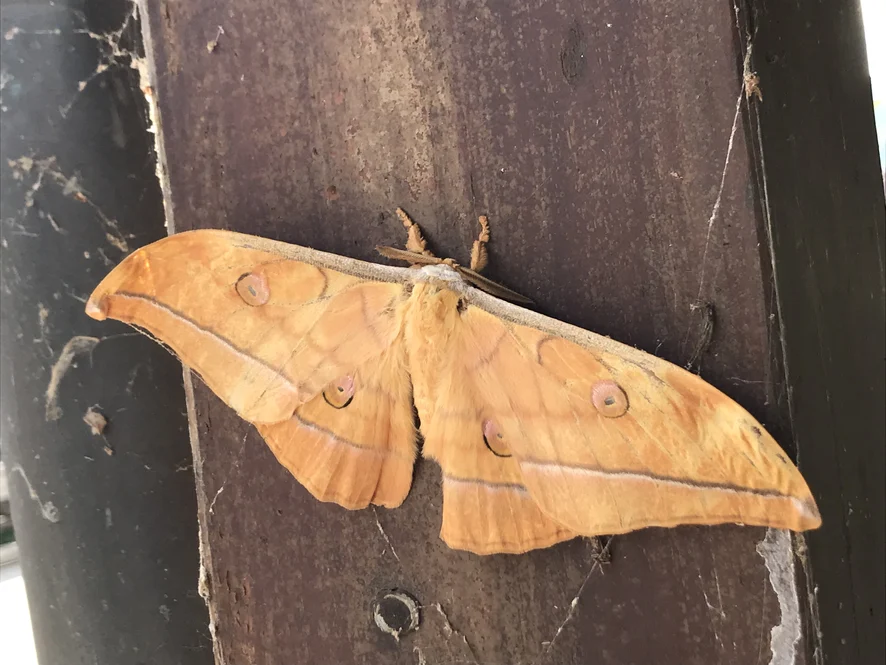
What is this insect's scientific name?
Antheraea yamamai
